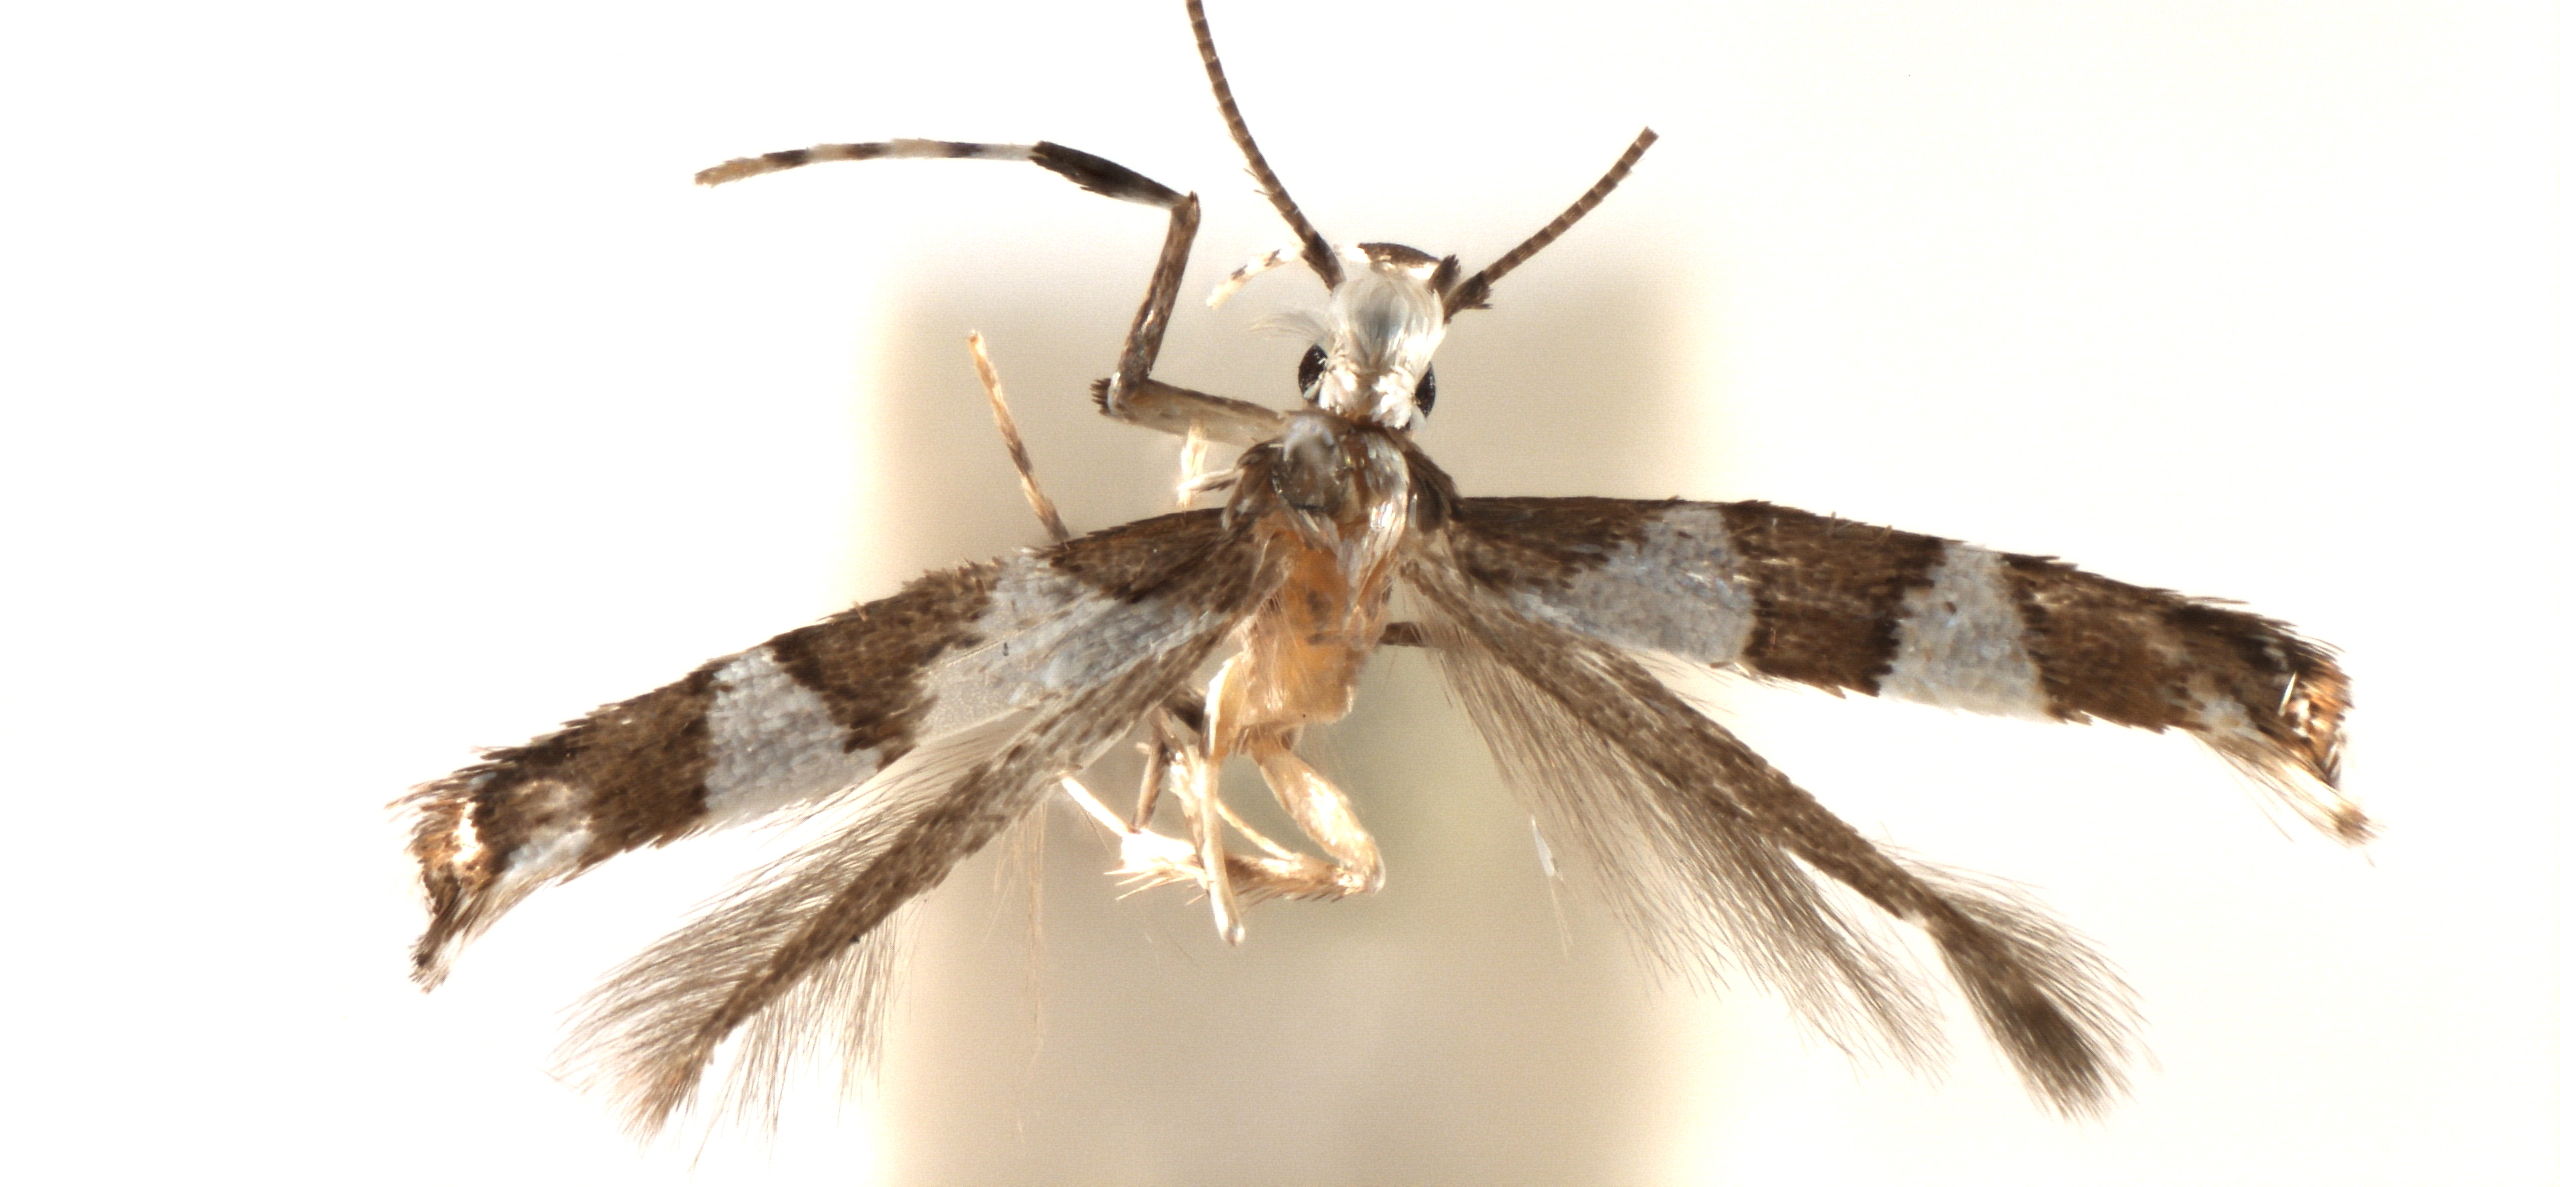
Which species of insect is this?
Acrocercops leucographa
